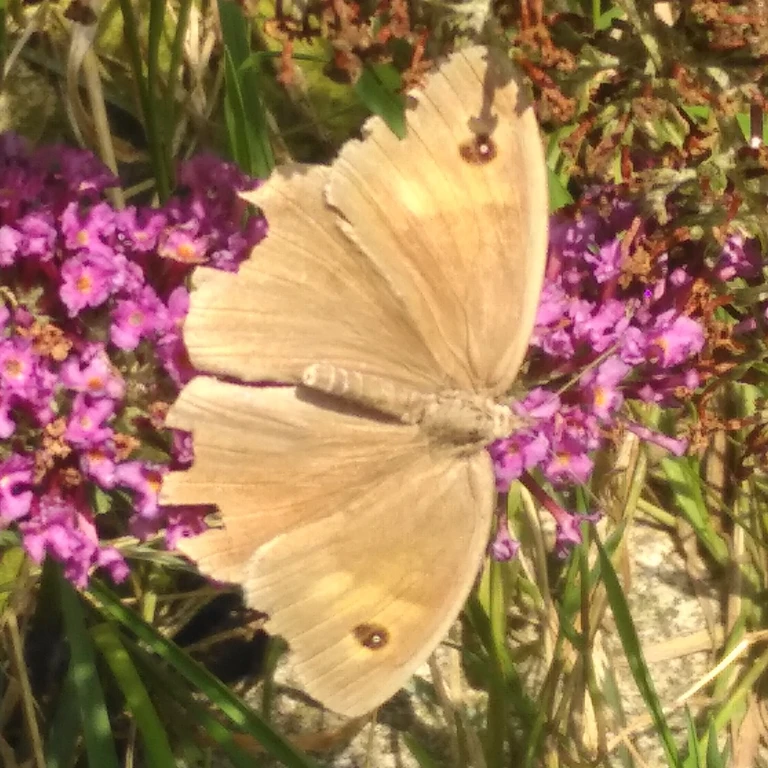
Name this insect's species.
Maniola jurtina
